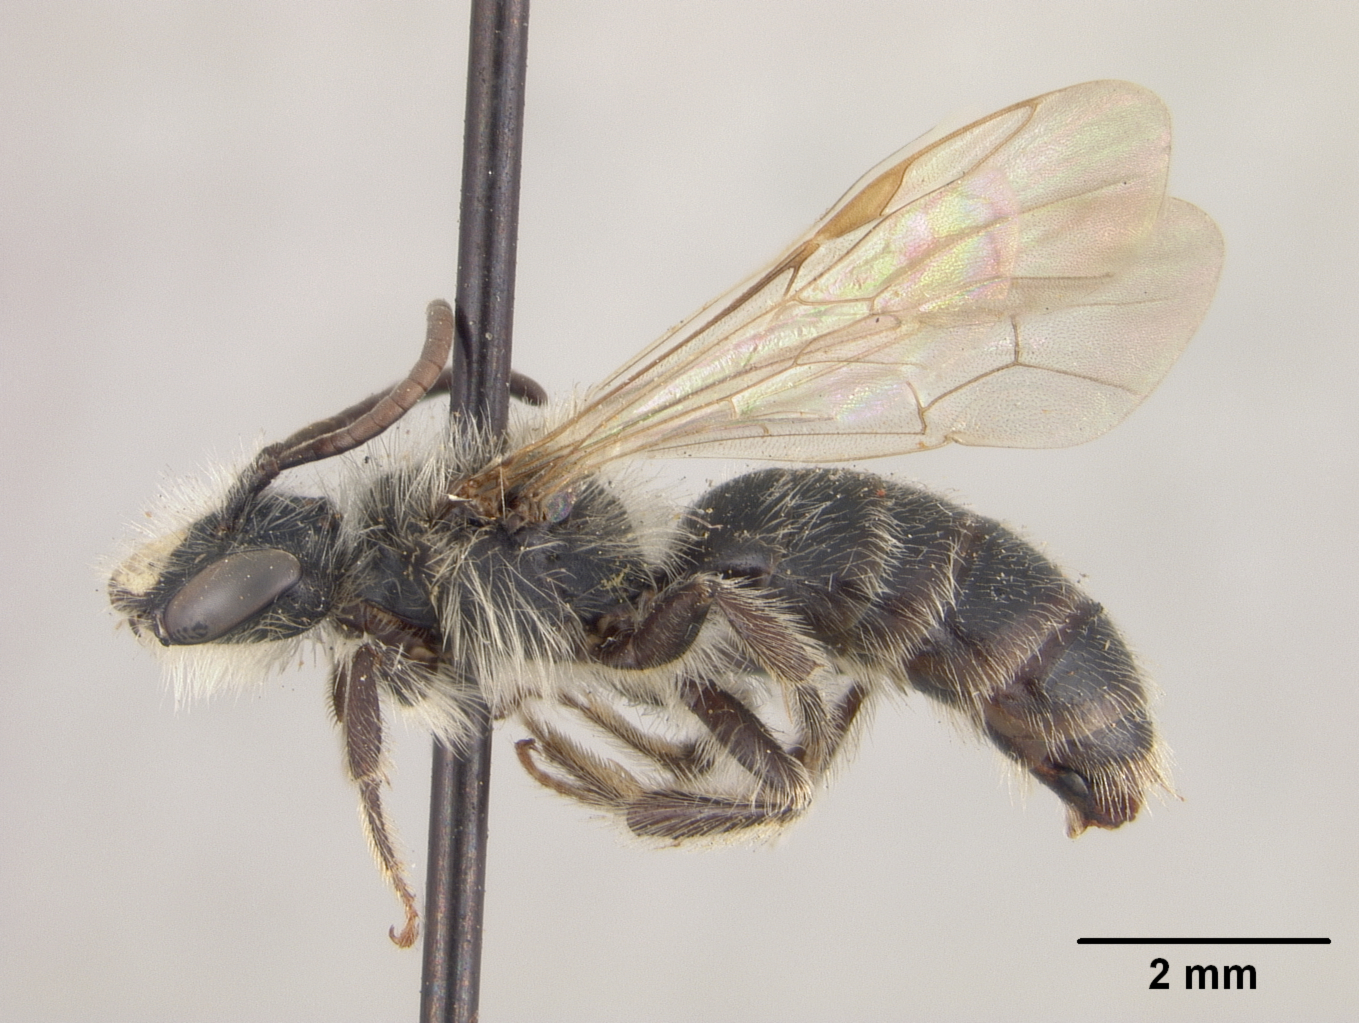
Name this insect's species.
Andrena brassicae
